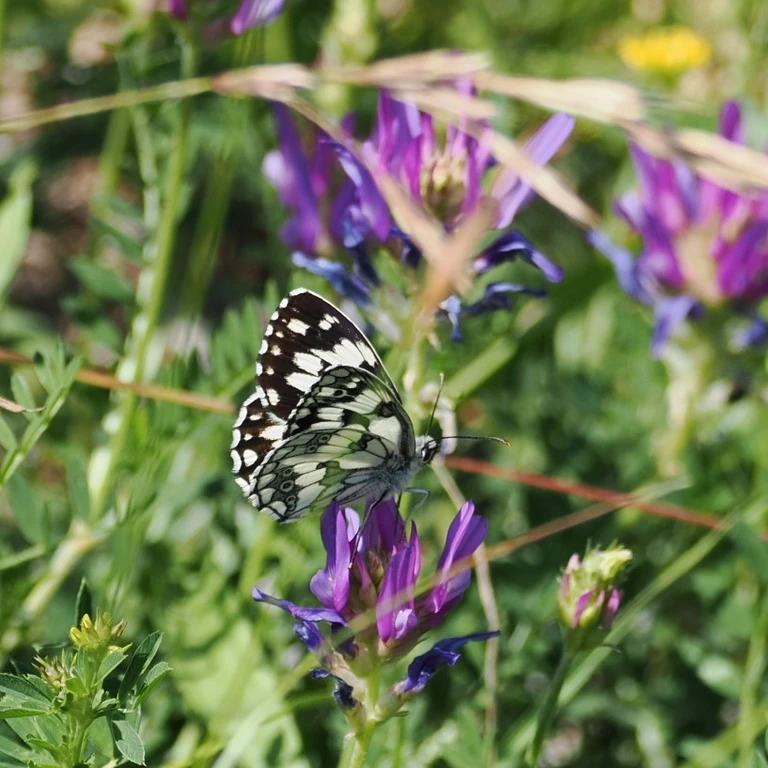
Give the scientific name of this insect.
Melanargia galathea
